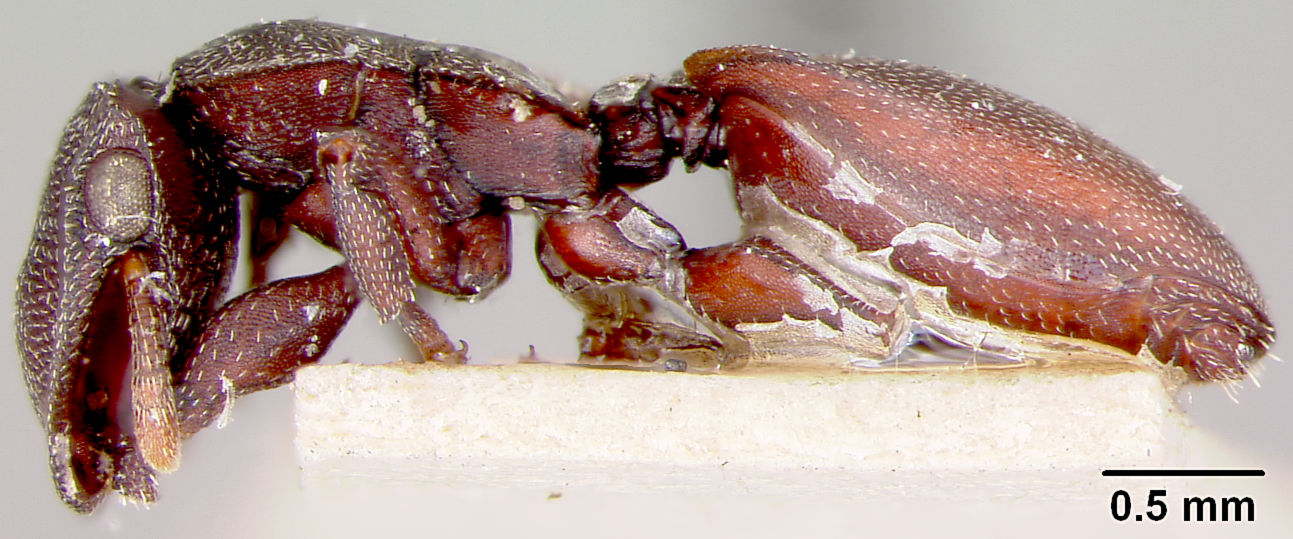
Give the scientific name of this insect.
Cryptocerus varians
